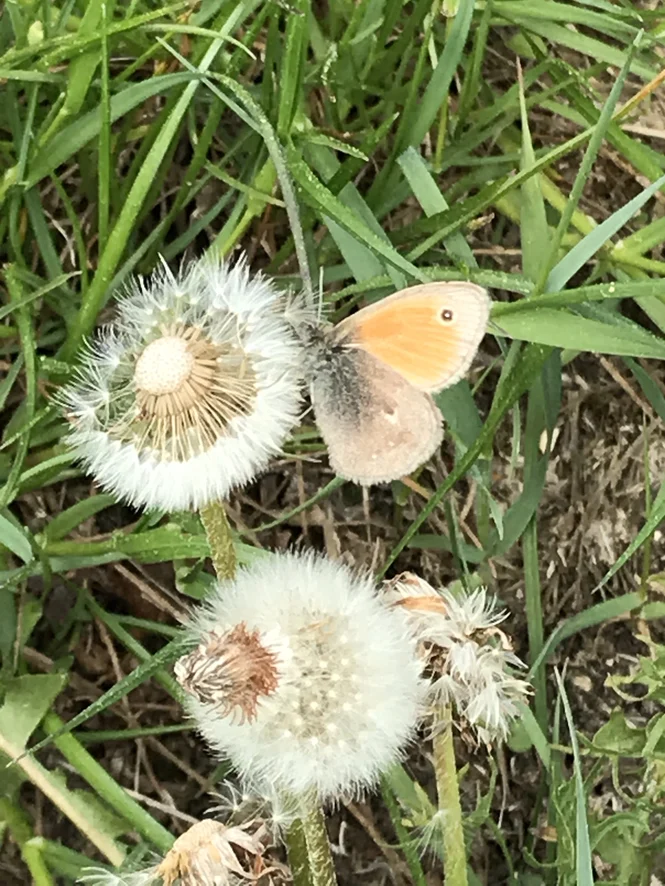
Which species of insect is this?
Coenonympha pamphilus
